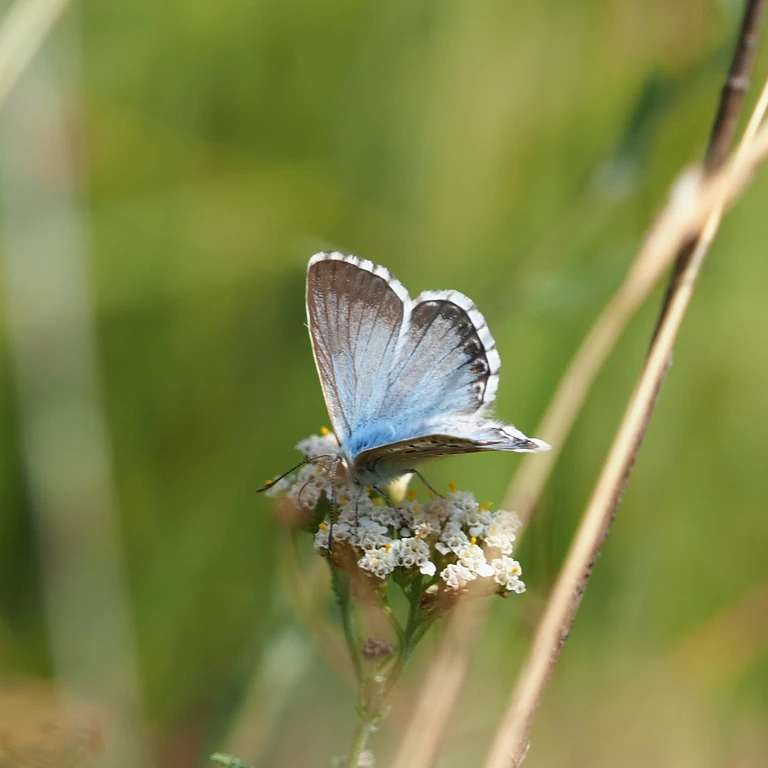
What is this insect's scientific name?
Lysandra coridon
